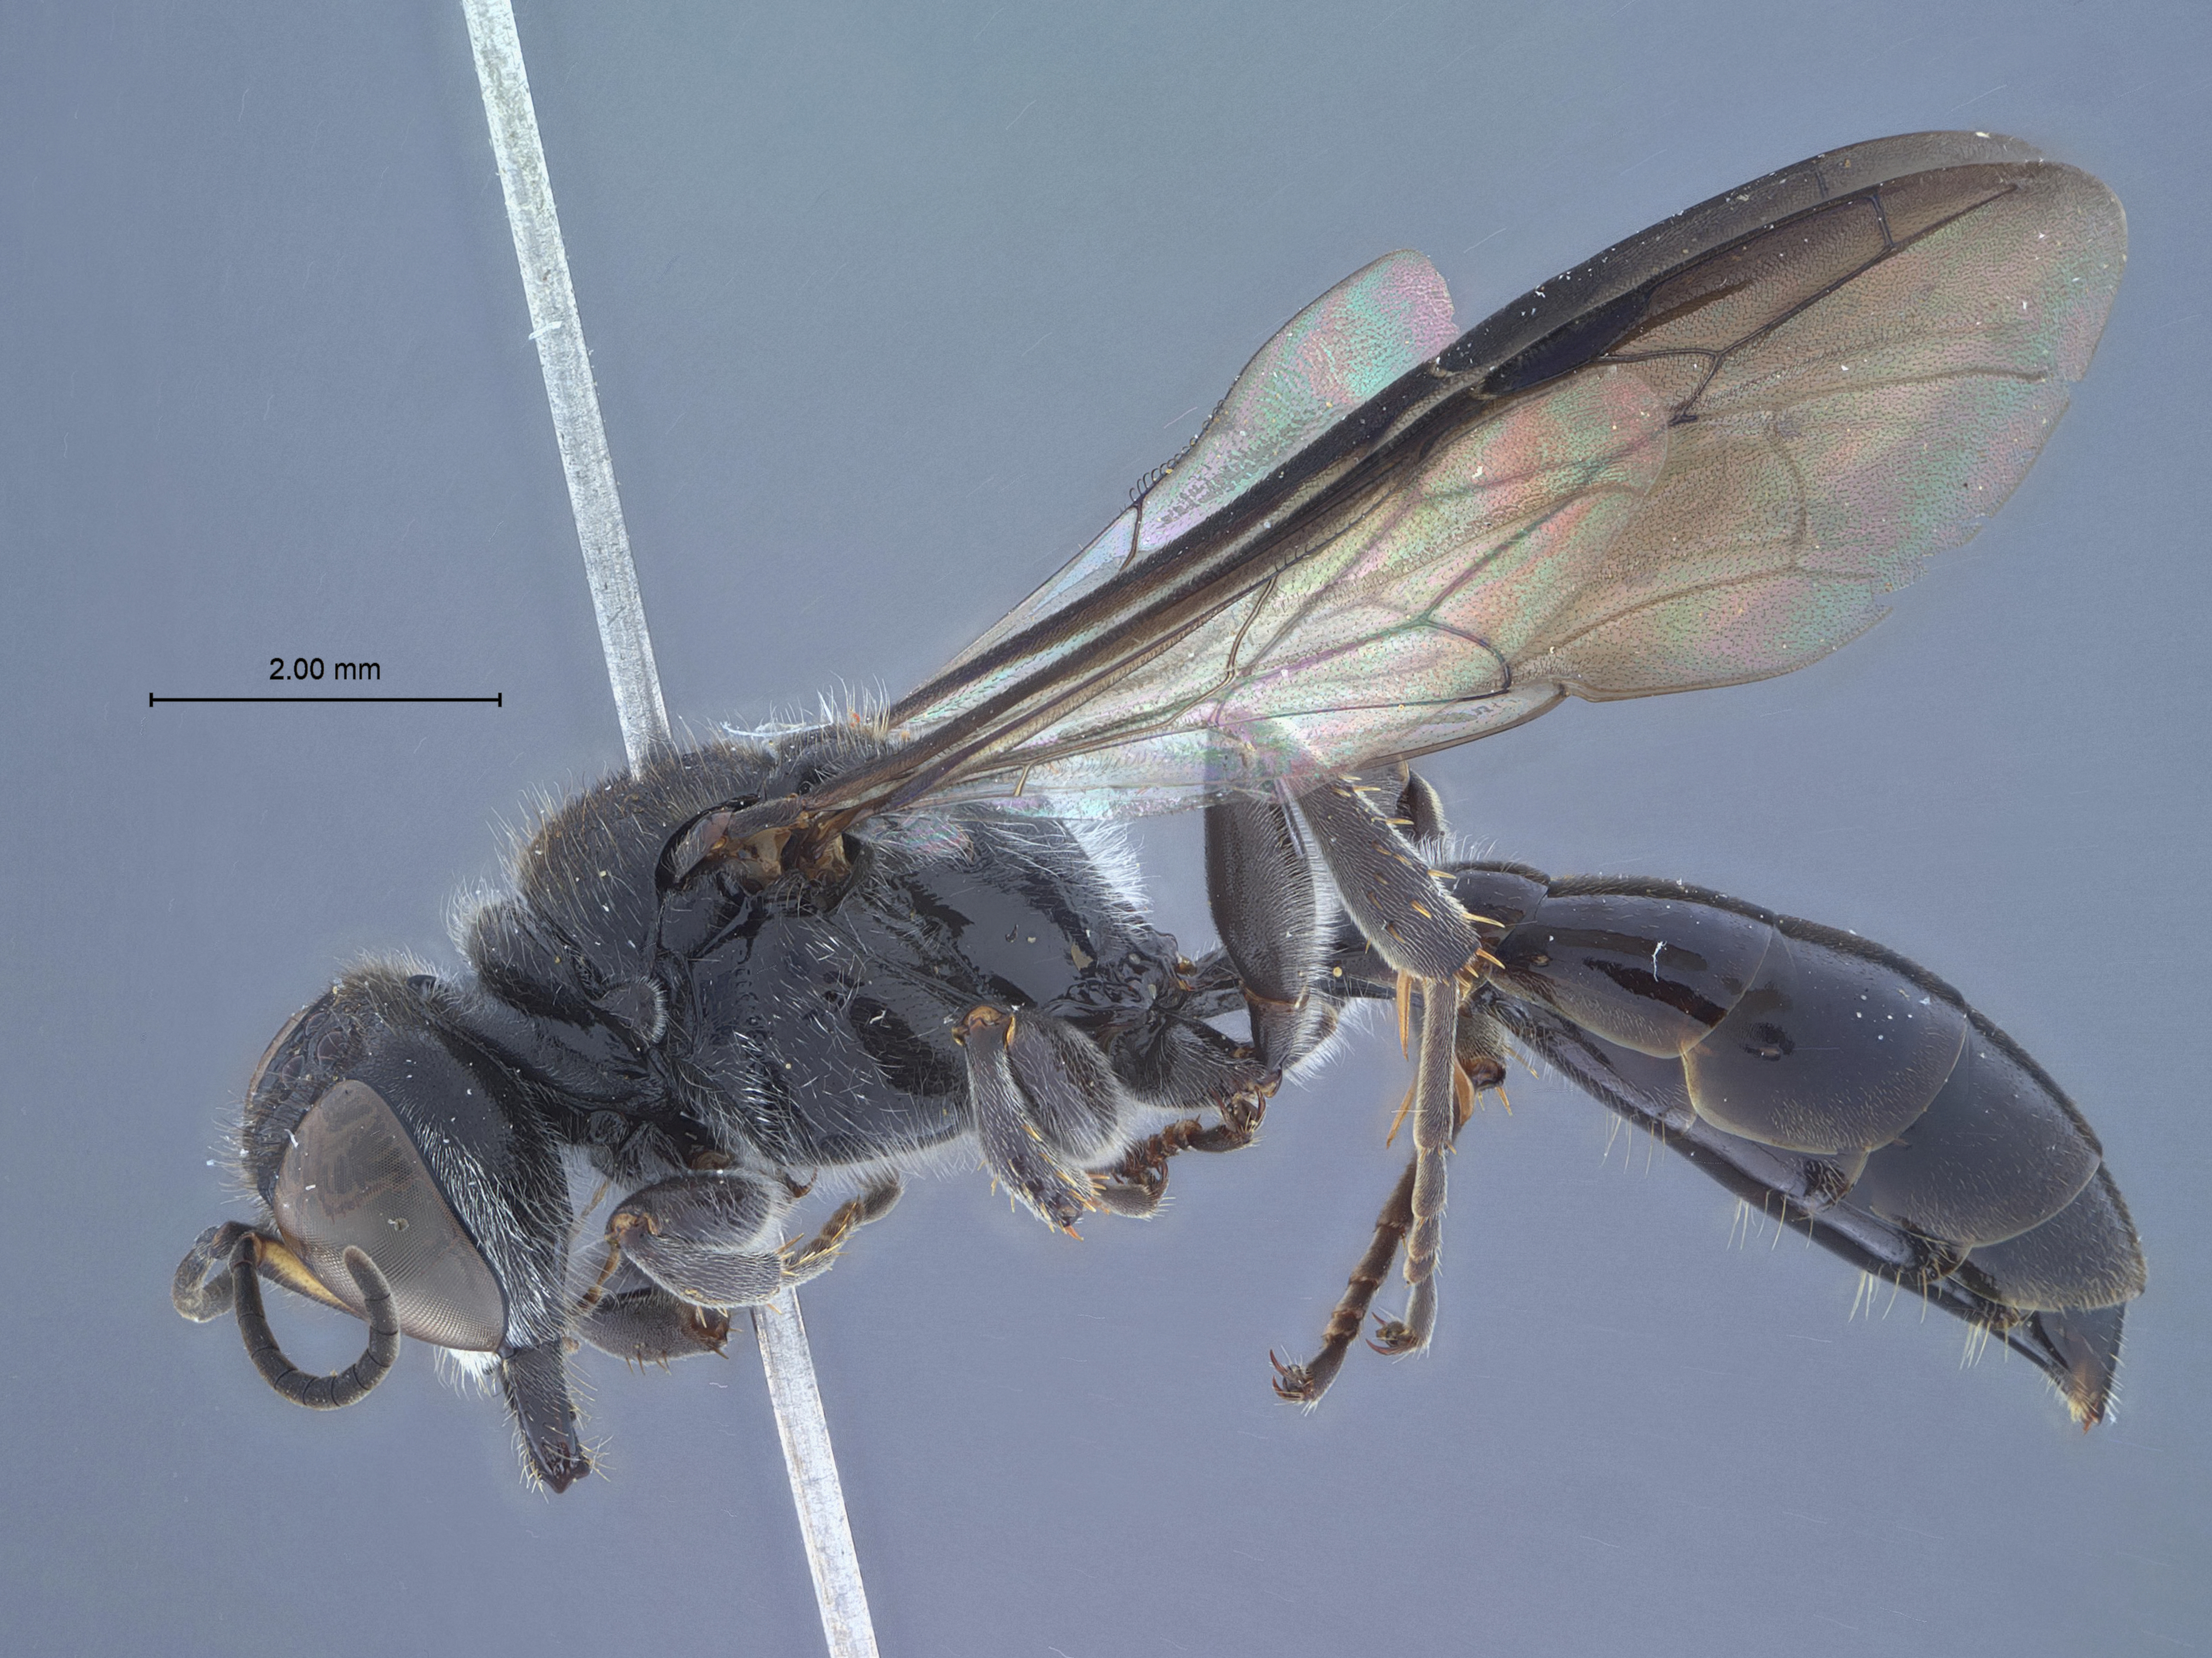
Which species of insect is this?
Crossocerus surusumi
